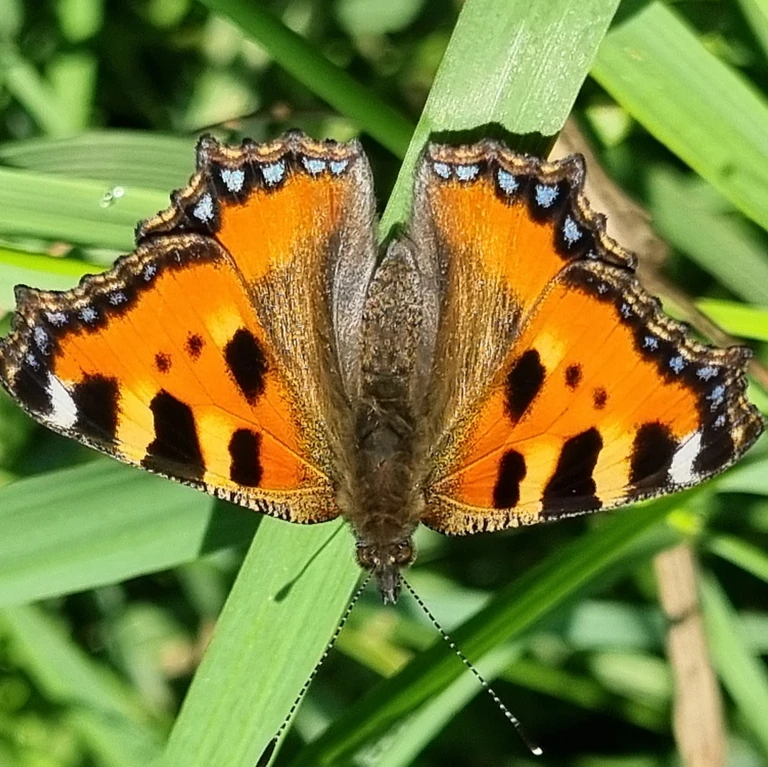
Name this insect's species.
Aglais urticae
